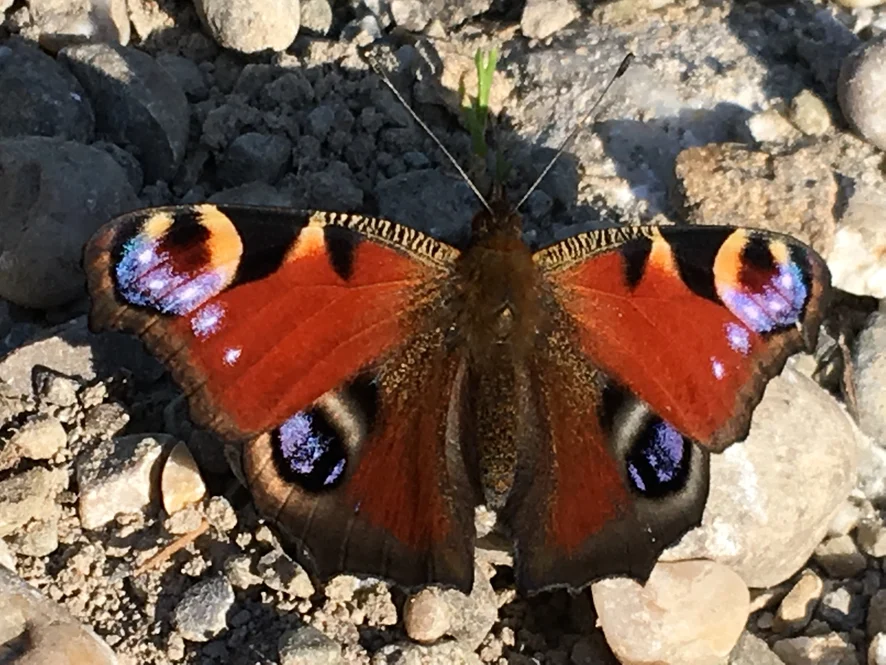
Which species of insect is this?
Aglais io
